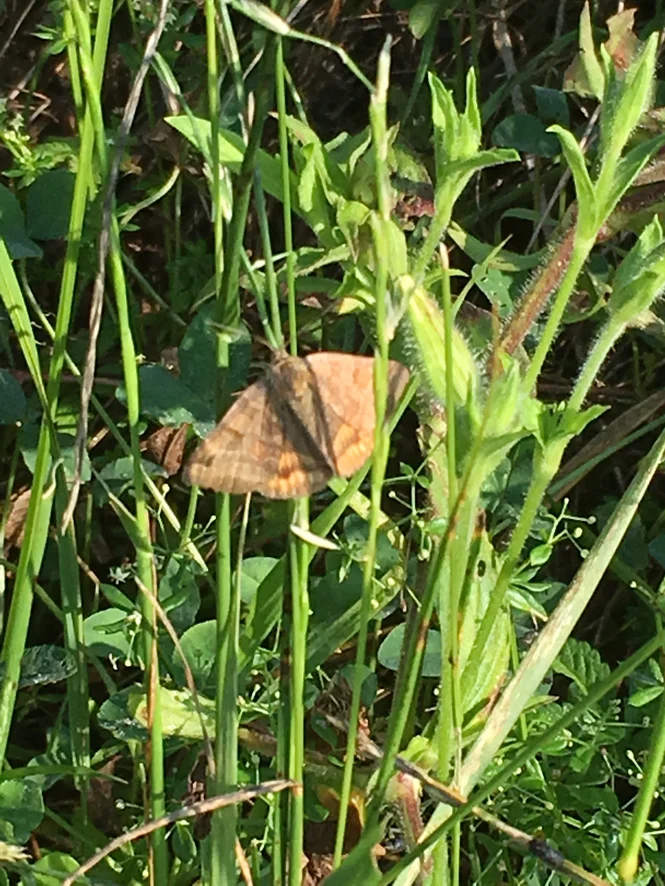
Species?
Euclidia glyphica
